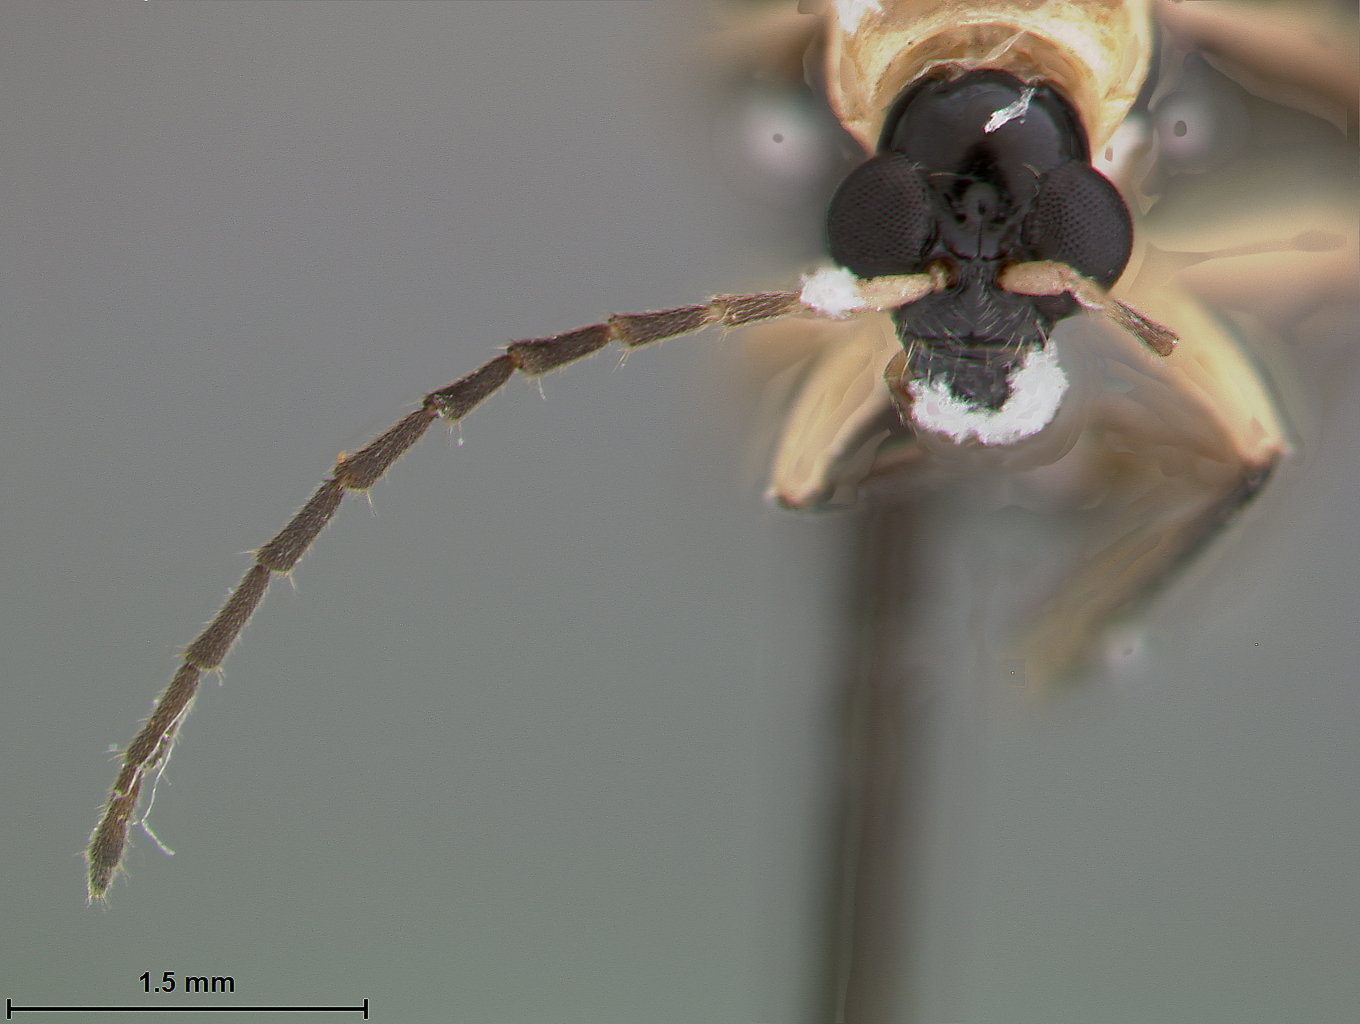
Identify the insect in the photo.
Diabrotica hispaniolae
